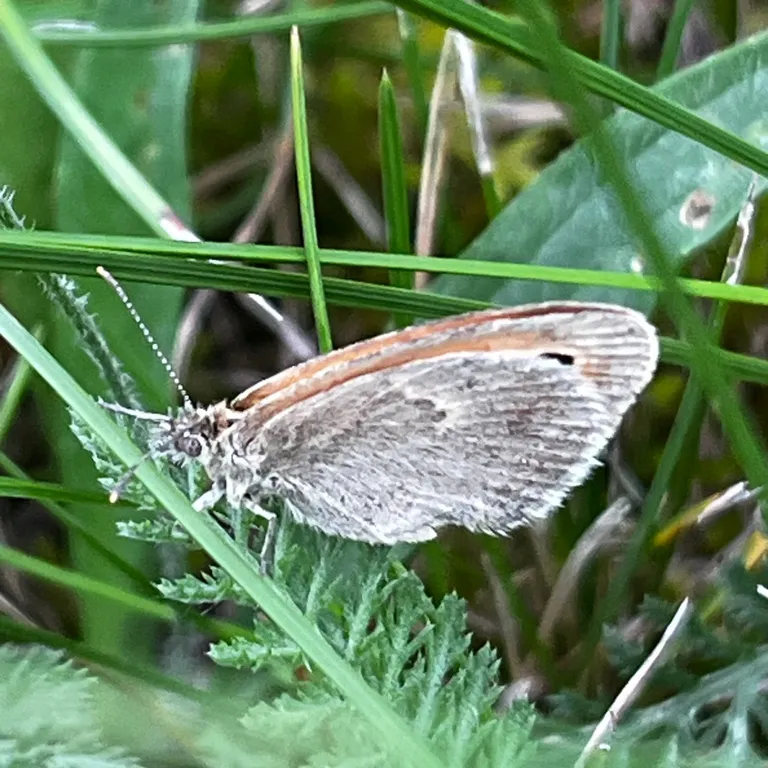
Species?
Coenonympha pamphilus
